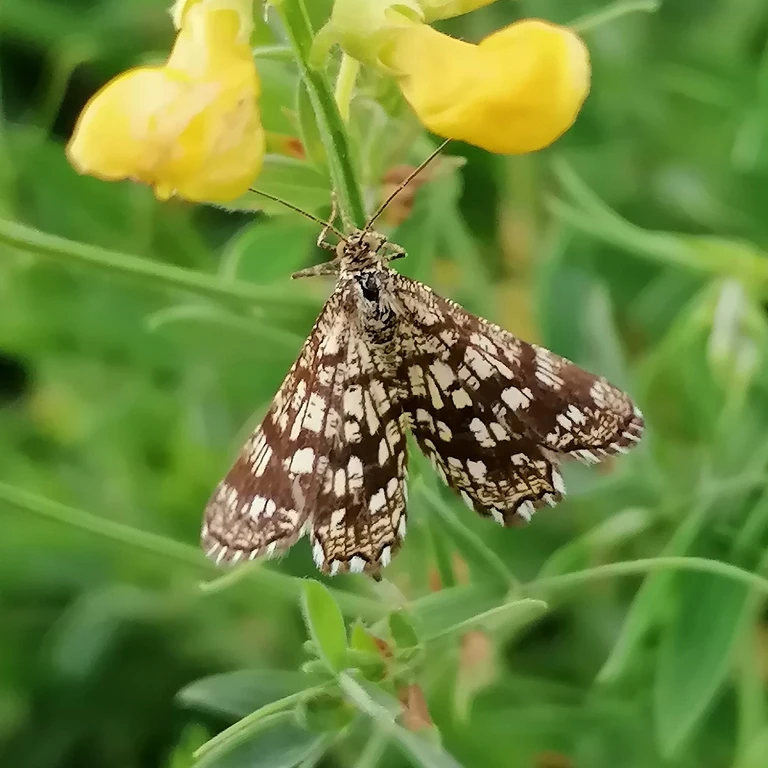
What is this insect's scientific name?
Chiasmia clathrata
